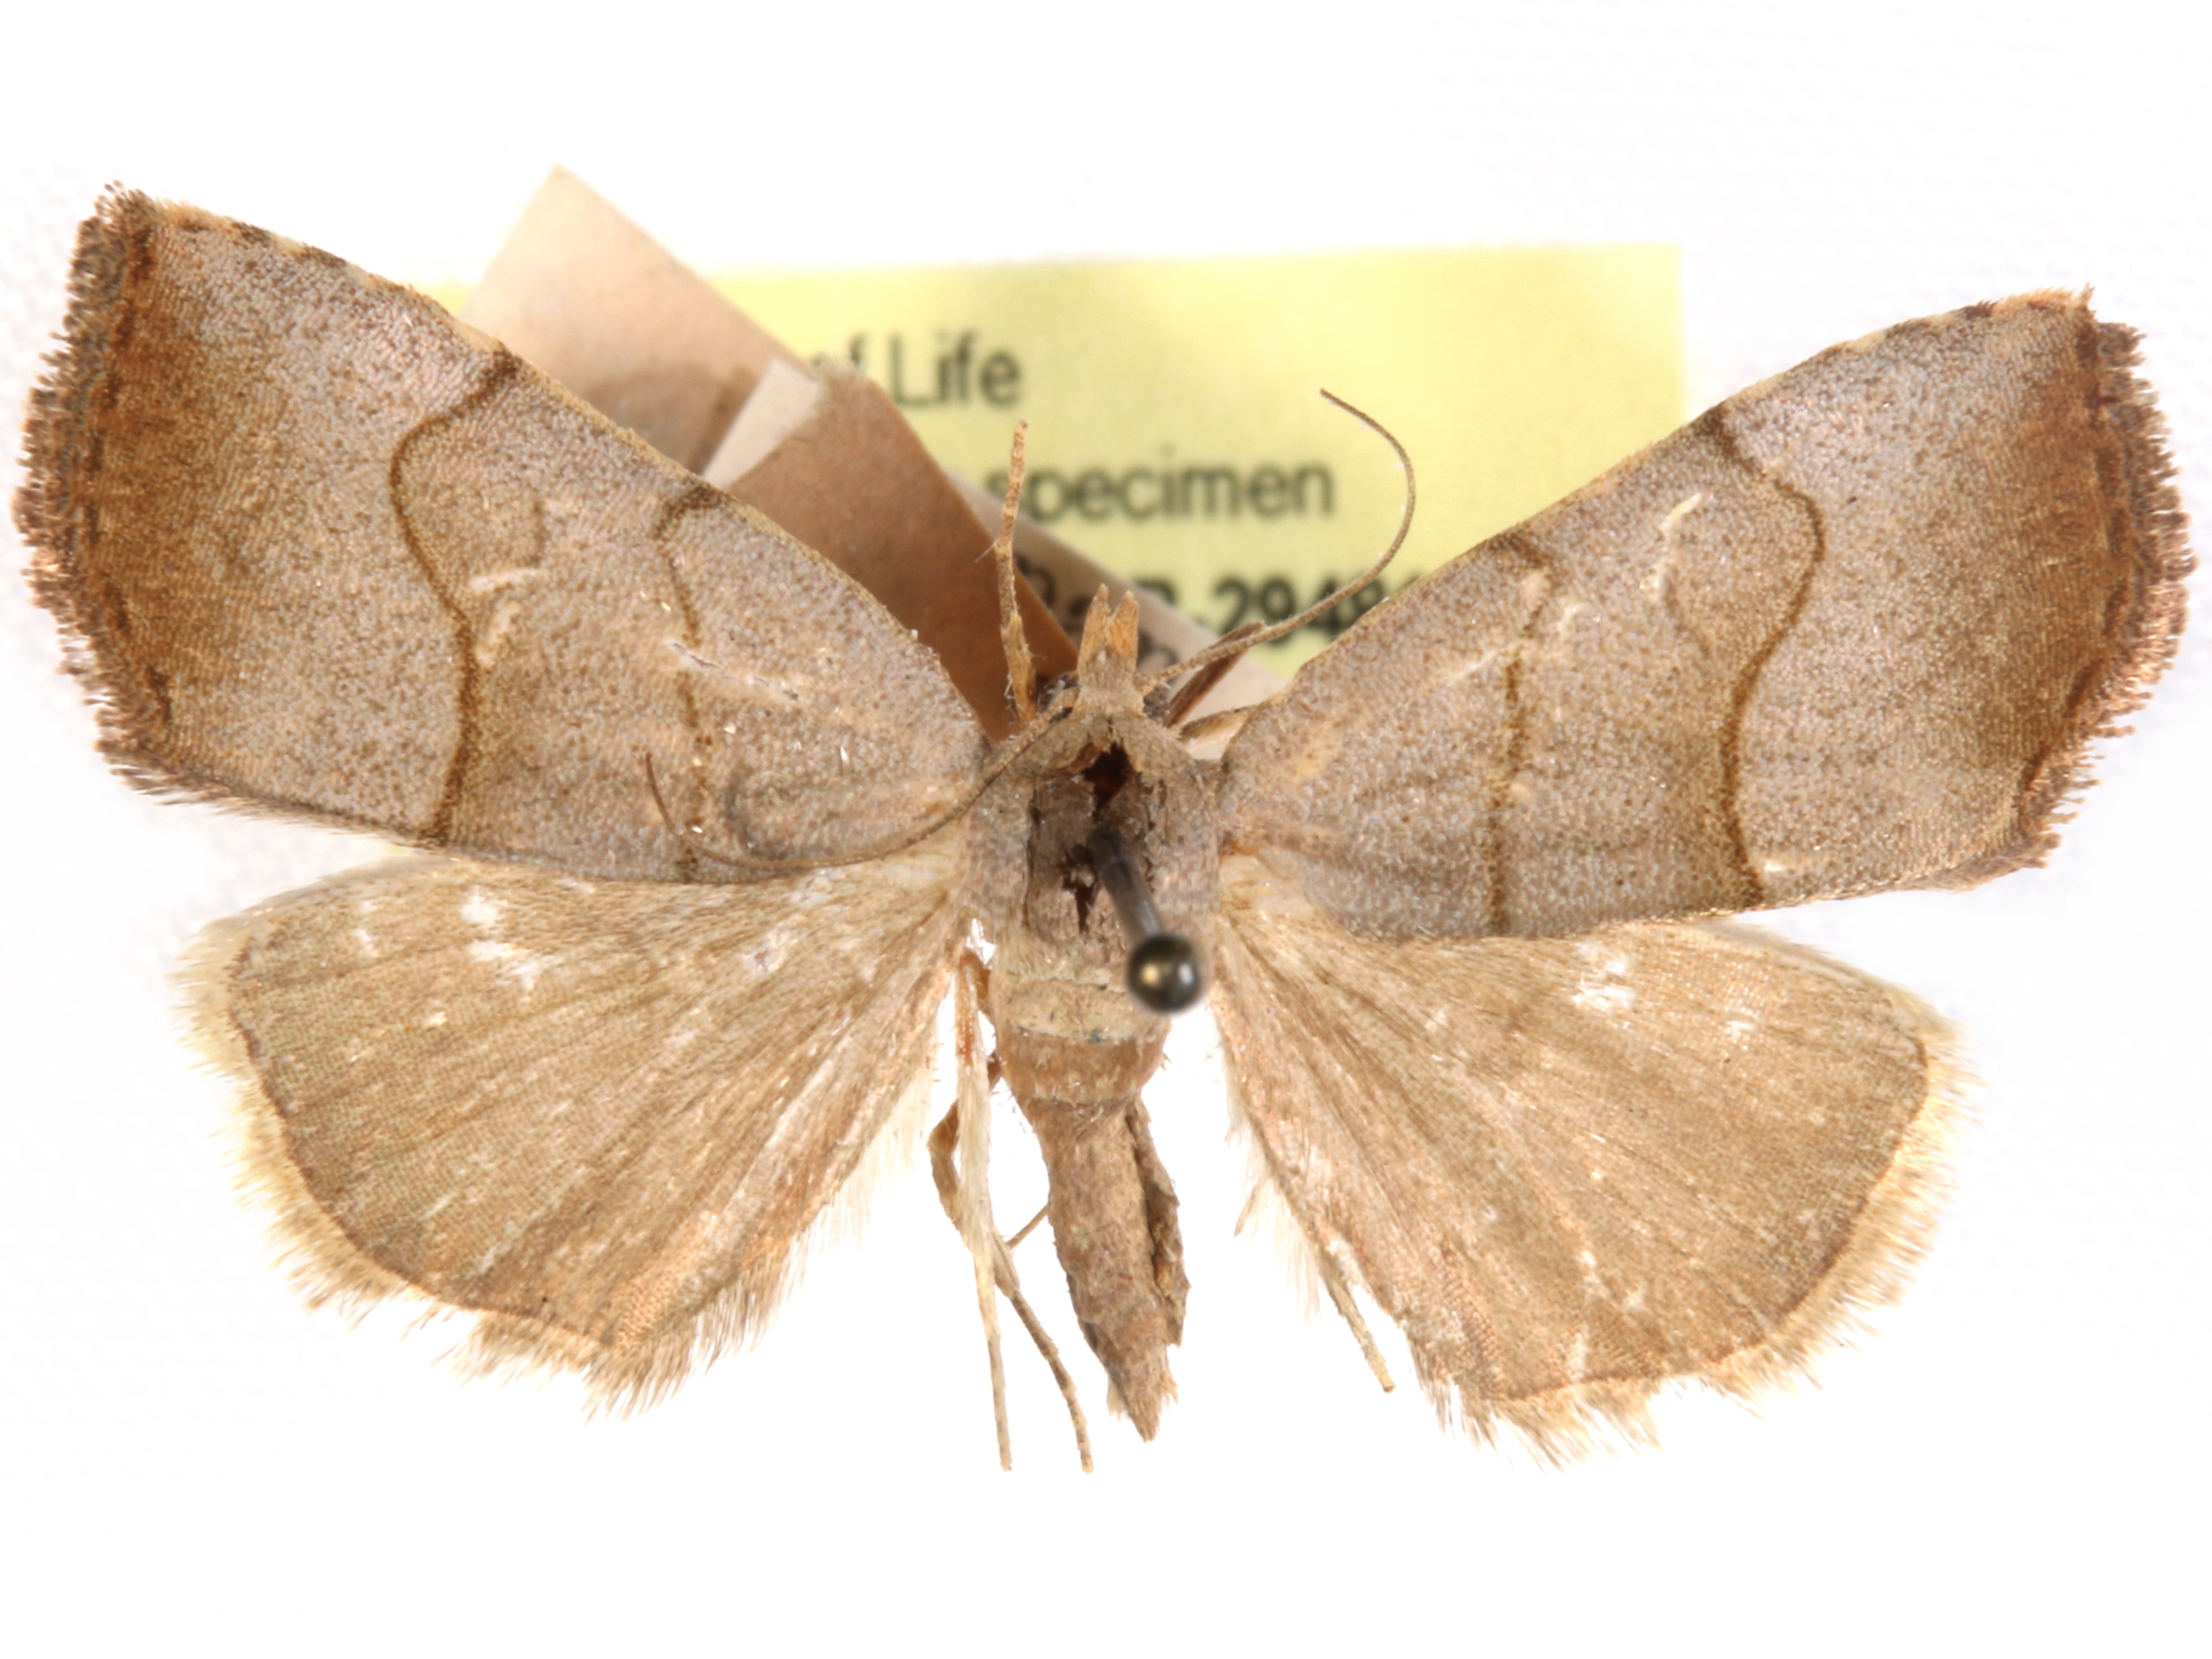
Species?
Leiostola mollis
